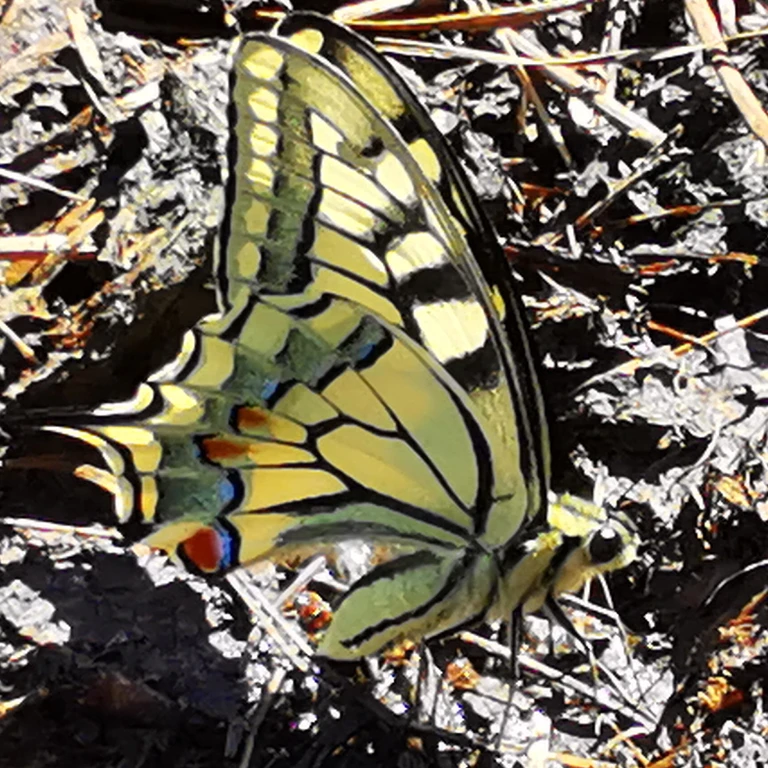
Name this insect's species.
Papilio machaon
